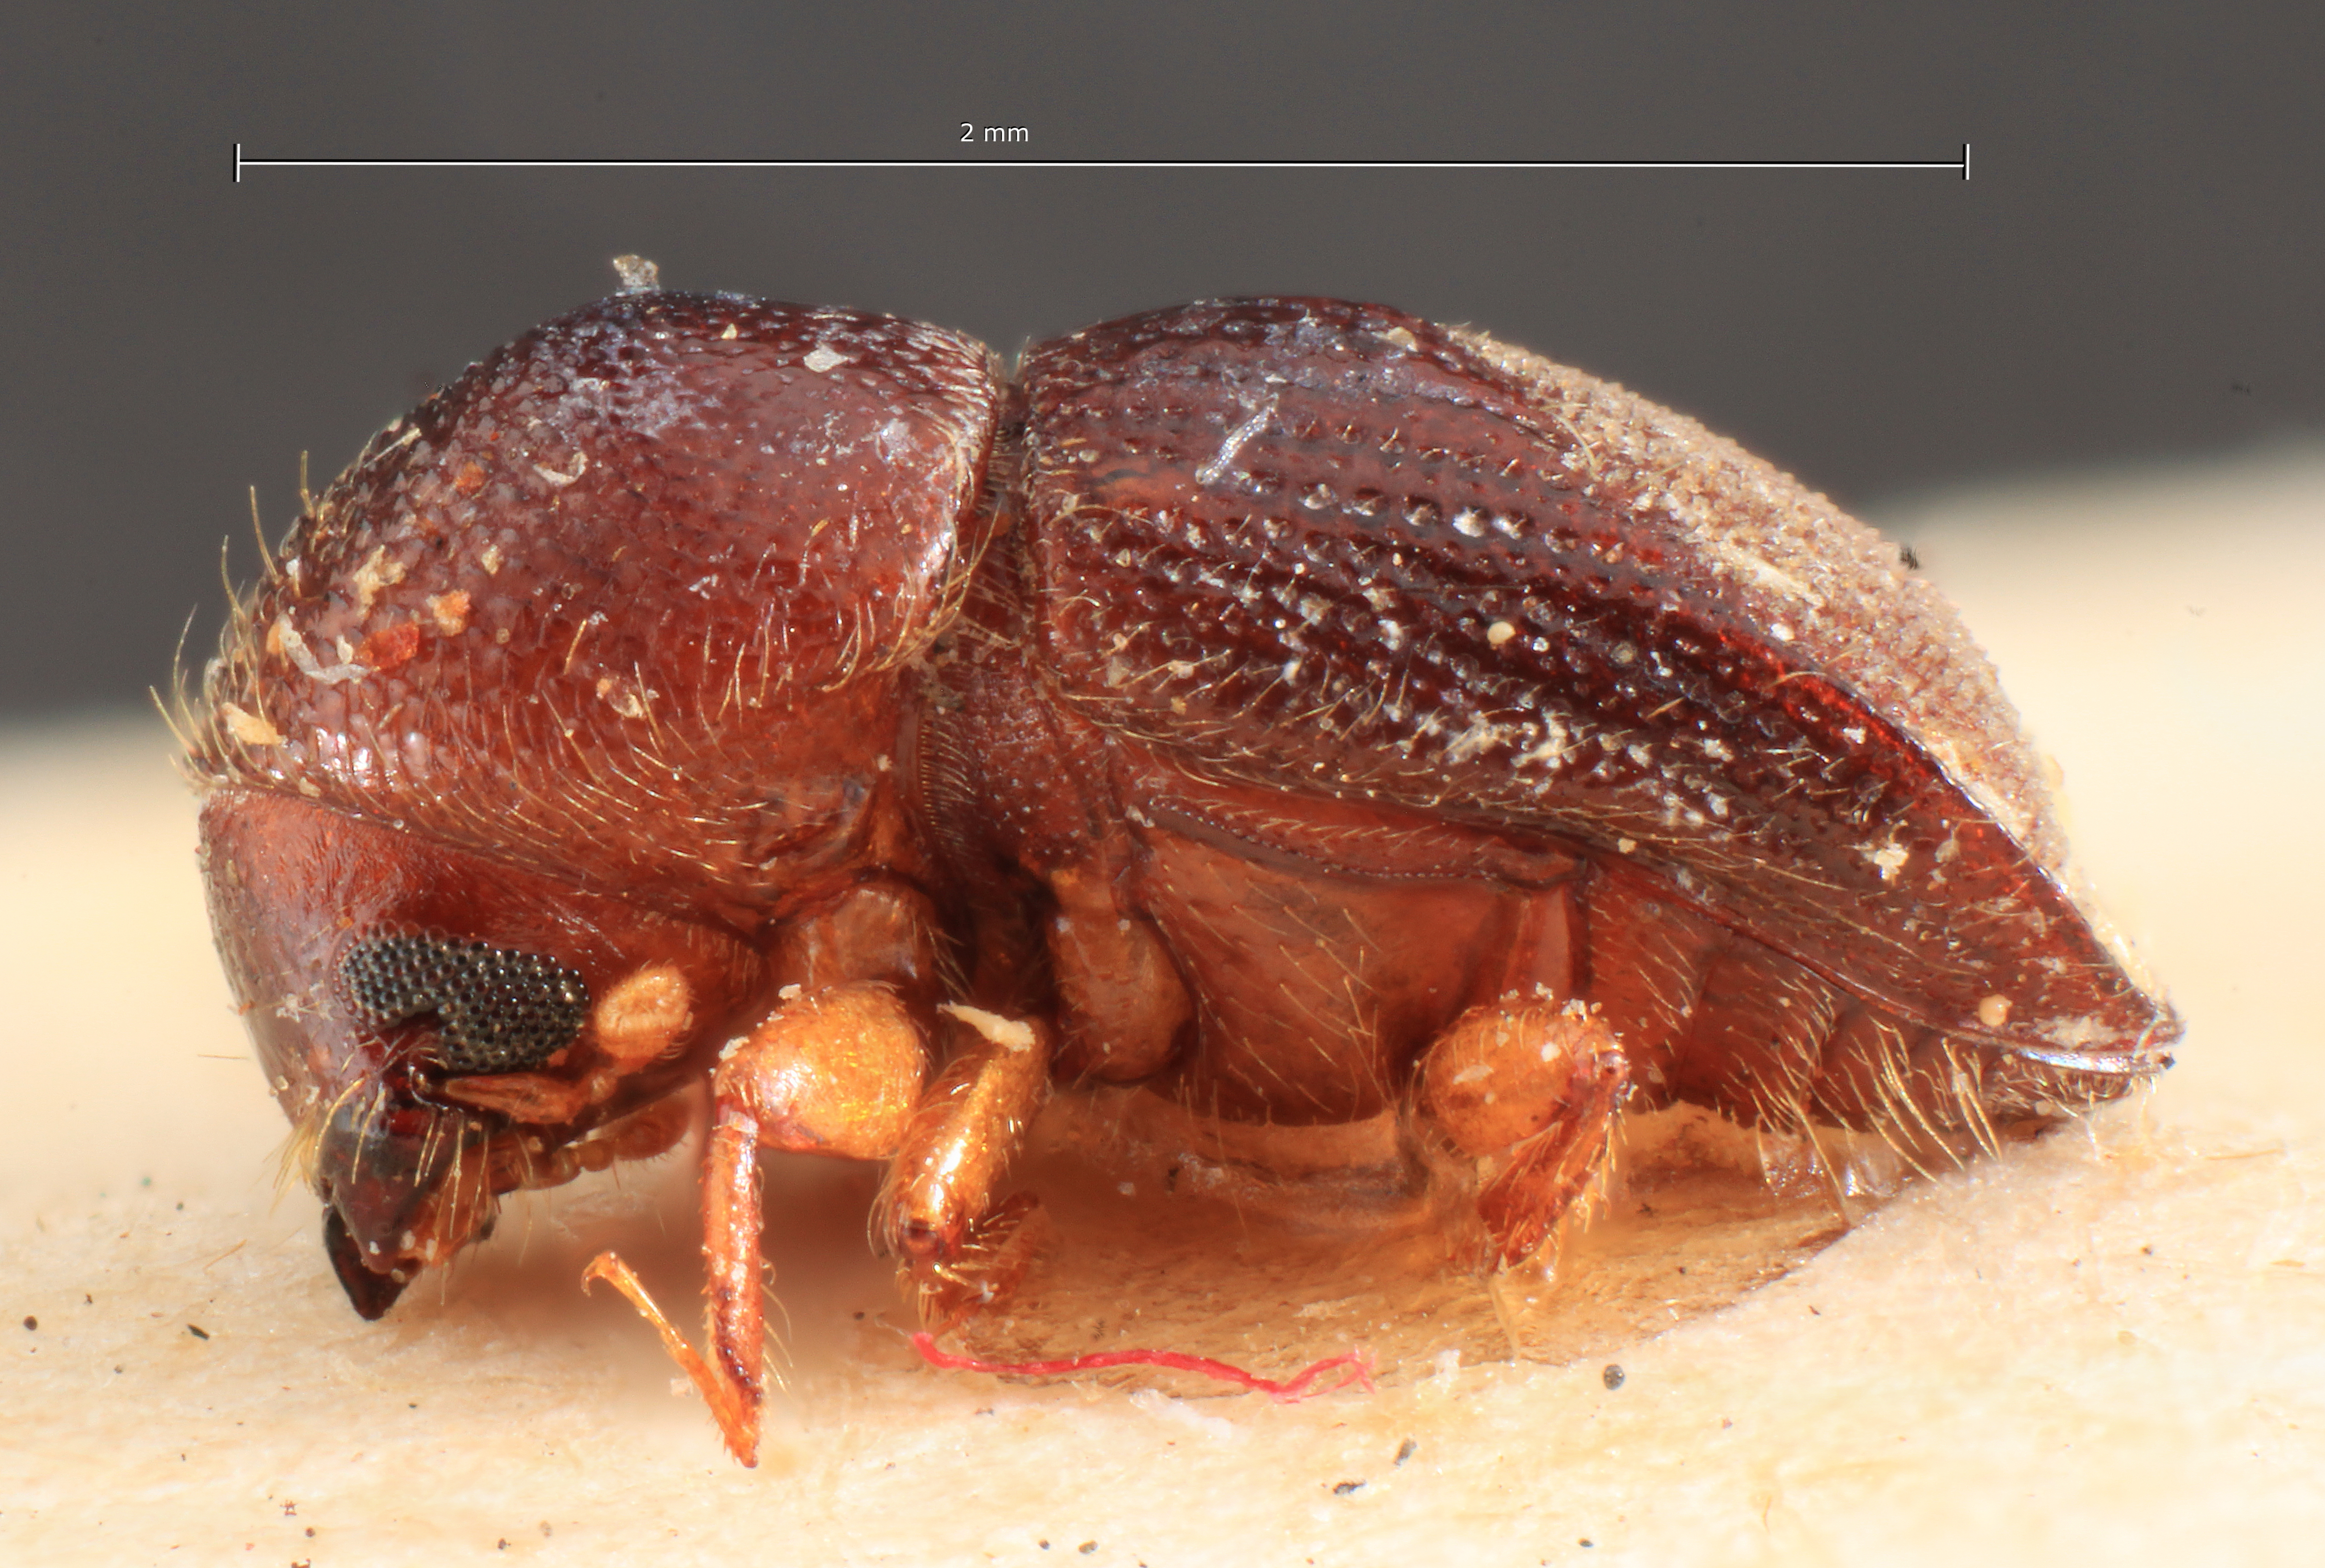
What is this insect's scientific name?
Xyleborus sordicaudulus
